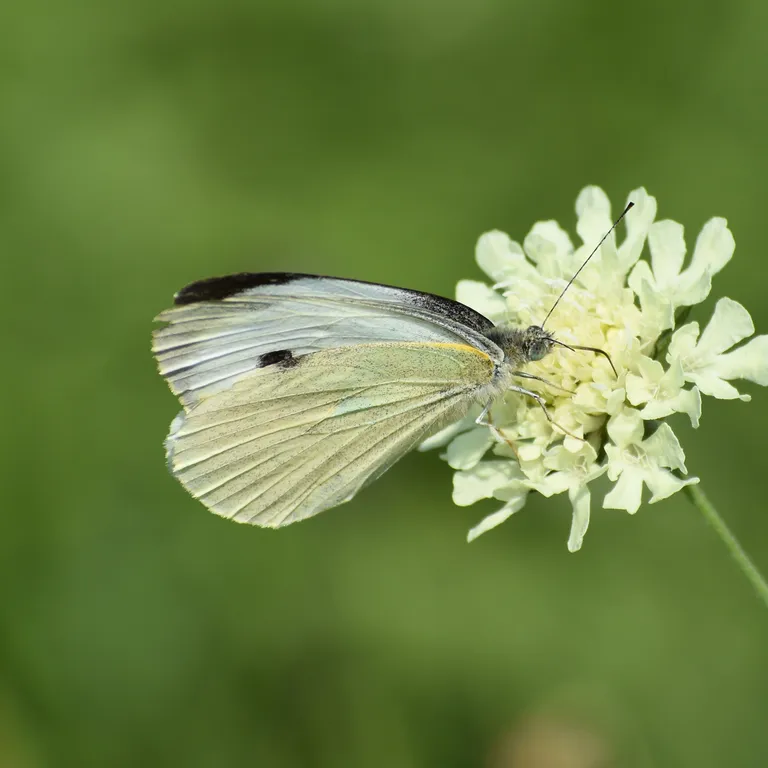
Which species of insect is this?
Pieris brassicae
